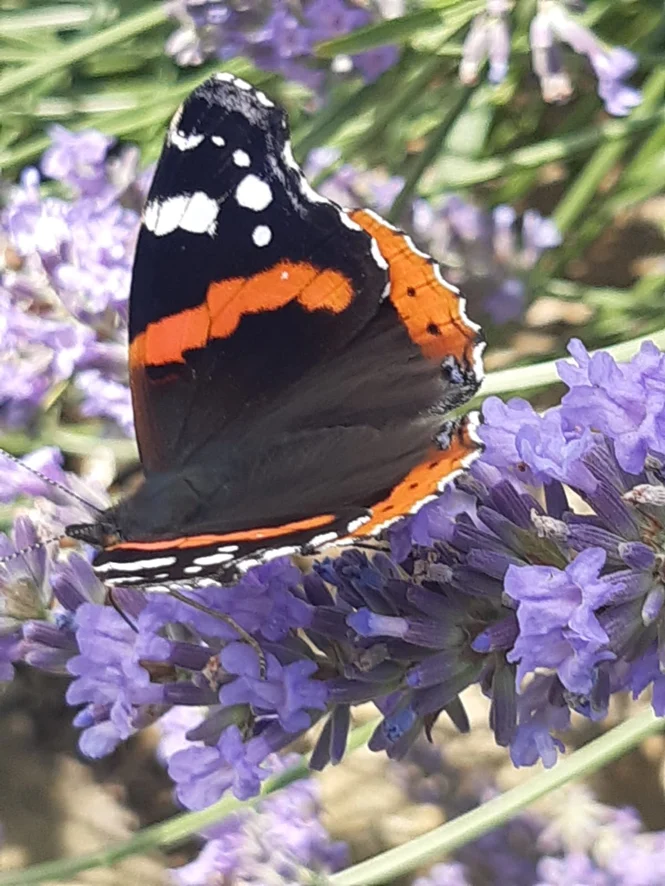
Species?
Vanessa atalanta
